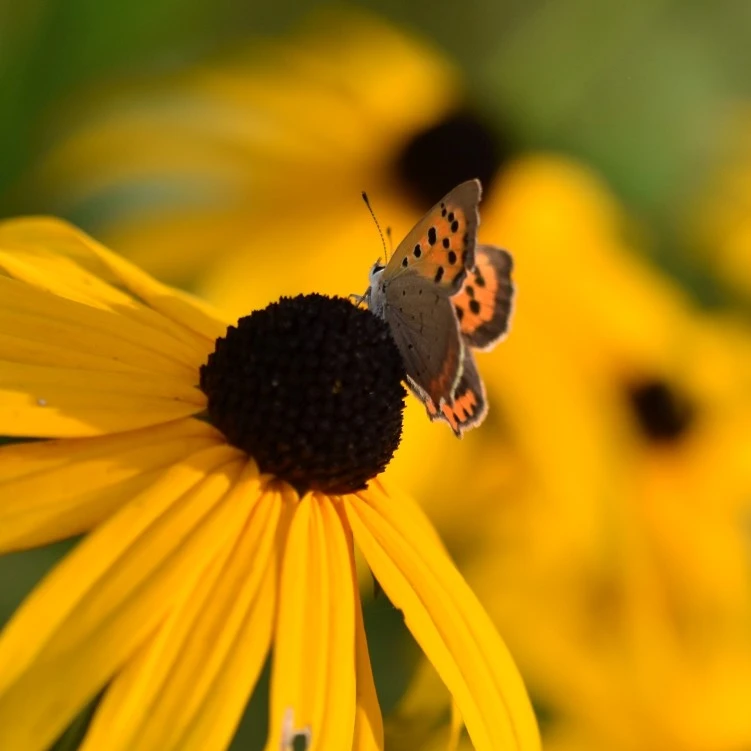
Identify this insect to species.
Lycaena phlaeas
